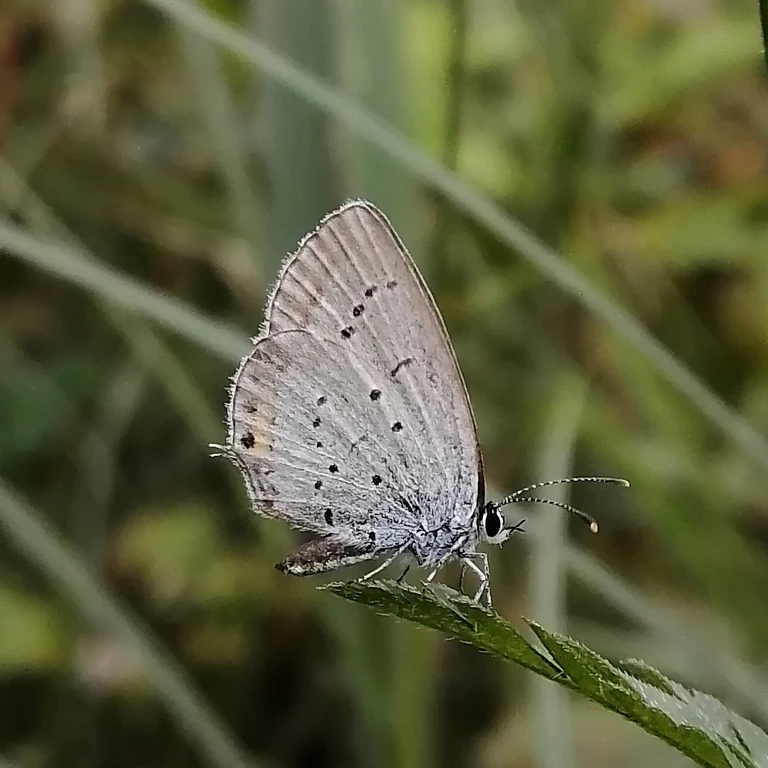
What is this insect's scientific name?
Cupido argiades (also Elkalyce argiades)
